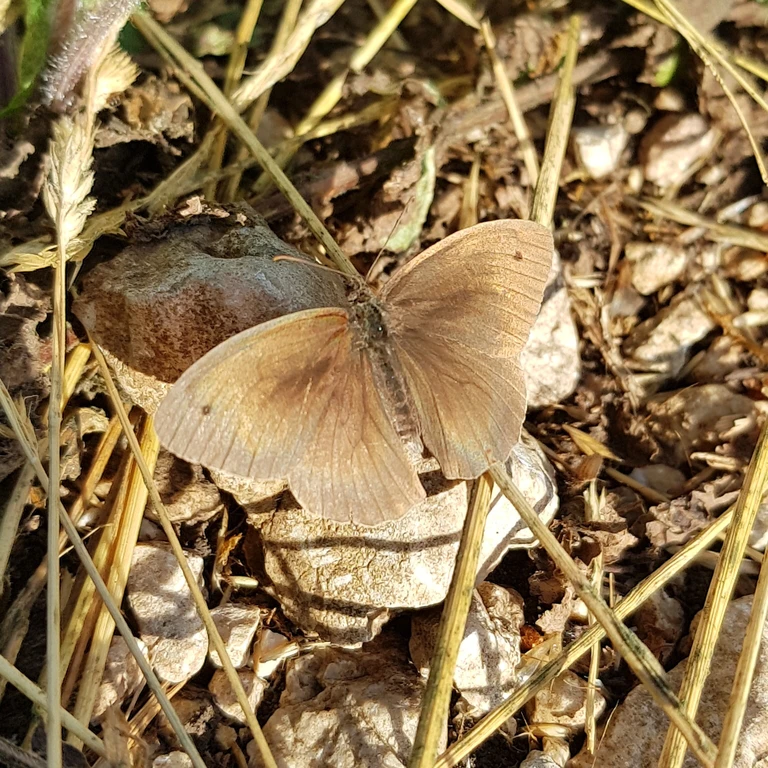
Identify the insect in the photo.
Maniola jurtina
